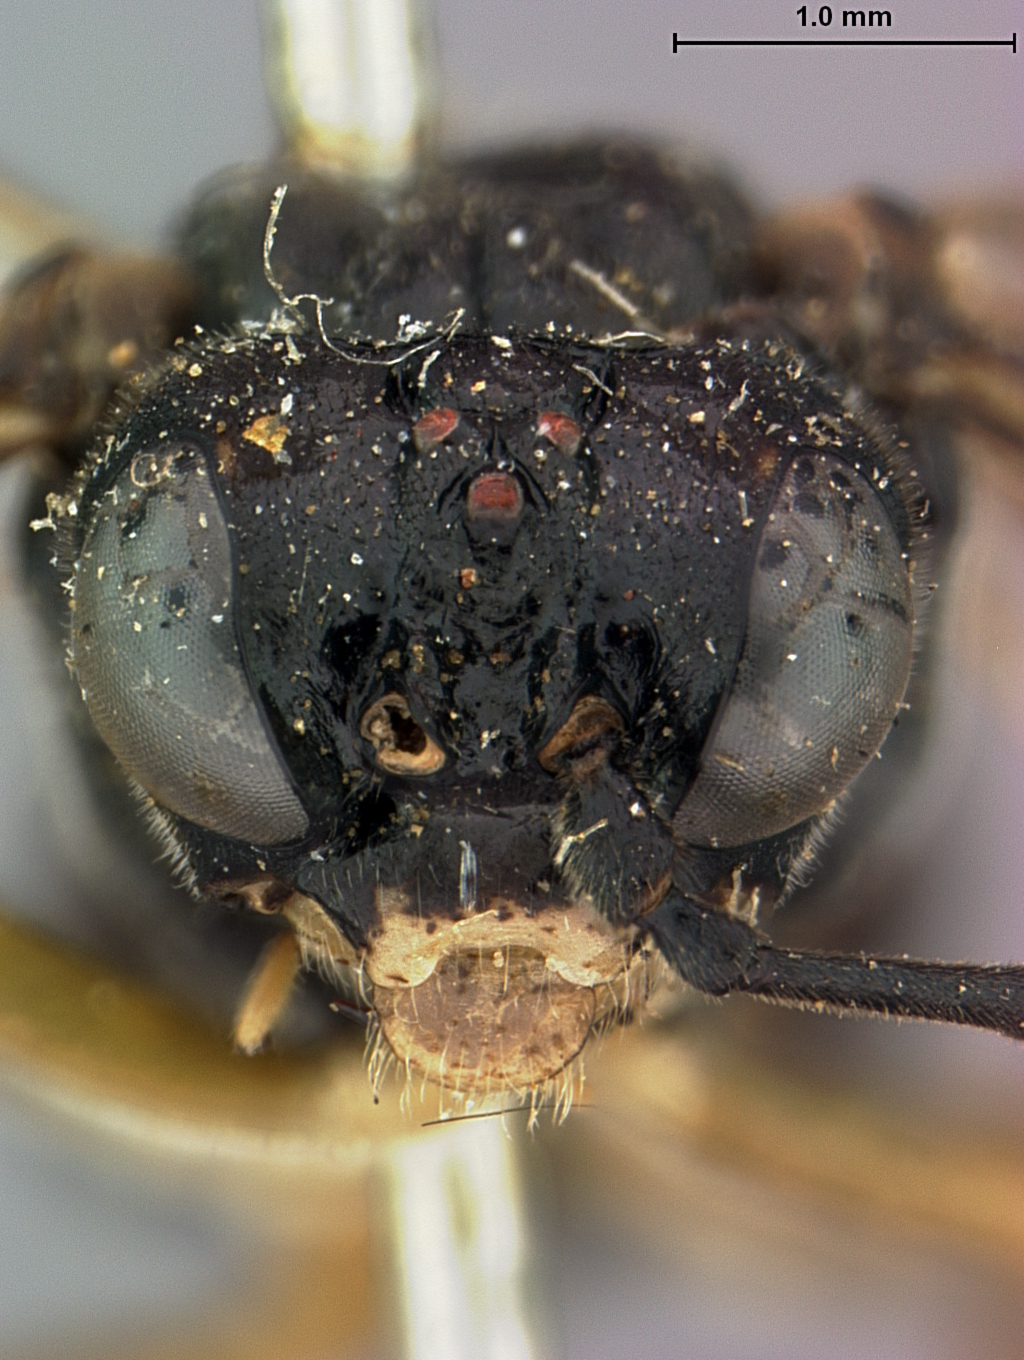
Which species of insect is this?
Tenthredo mellipes
